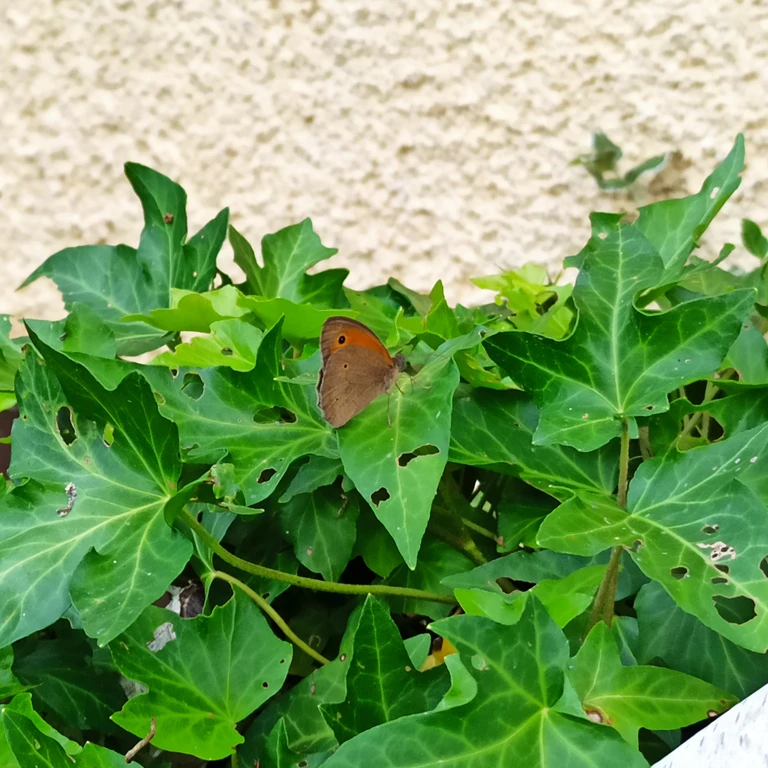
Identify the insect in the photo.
Maniola jurtina
